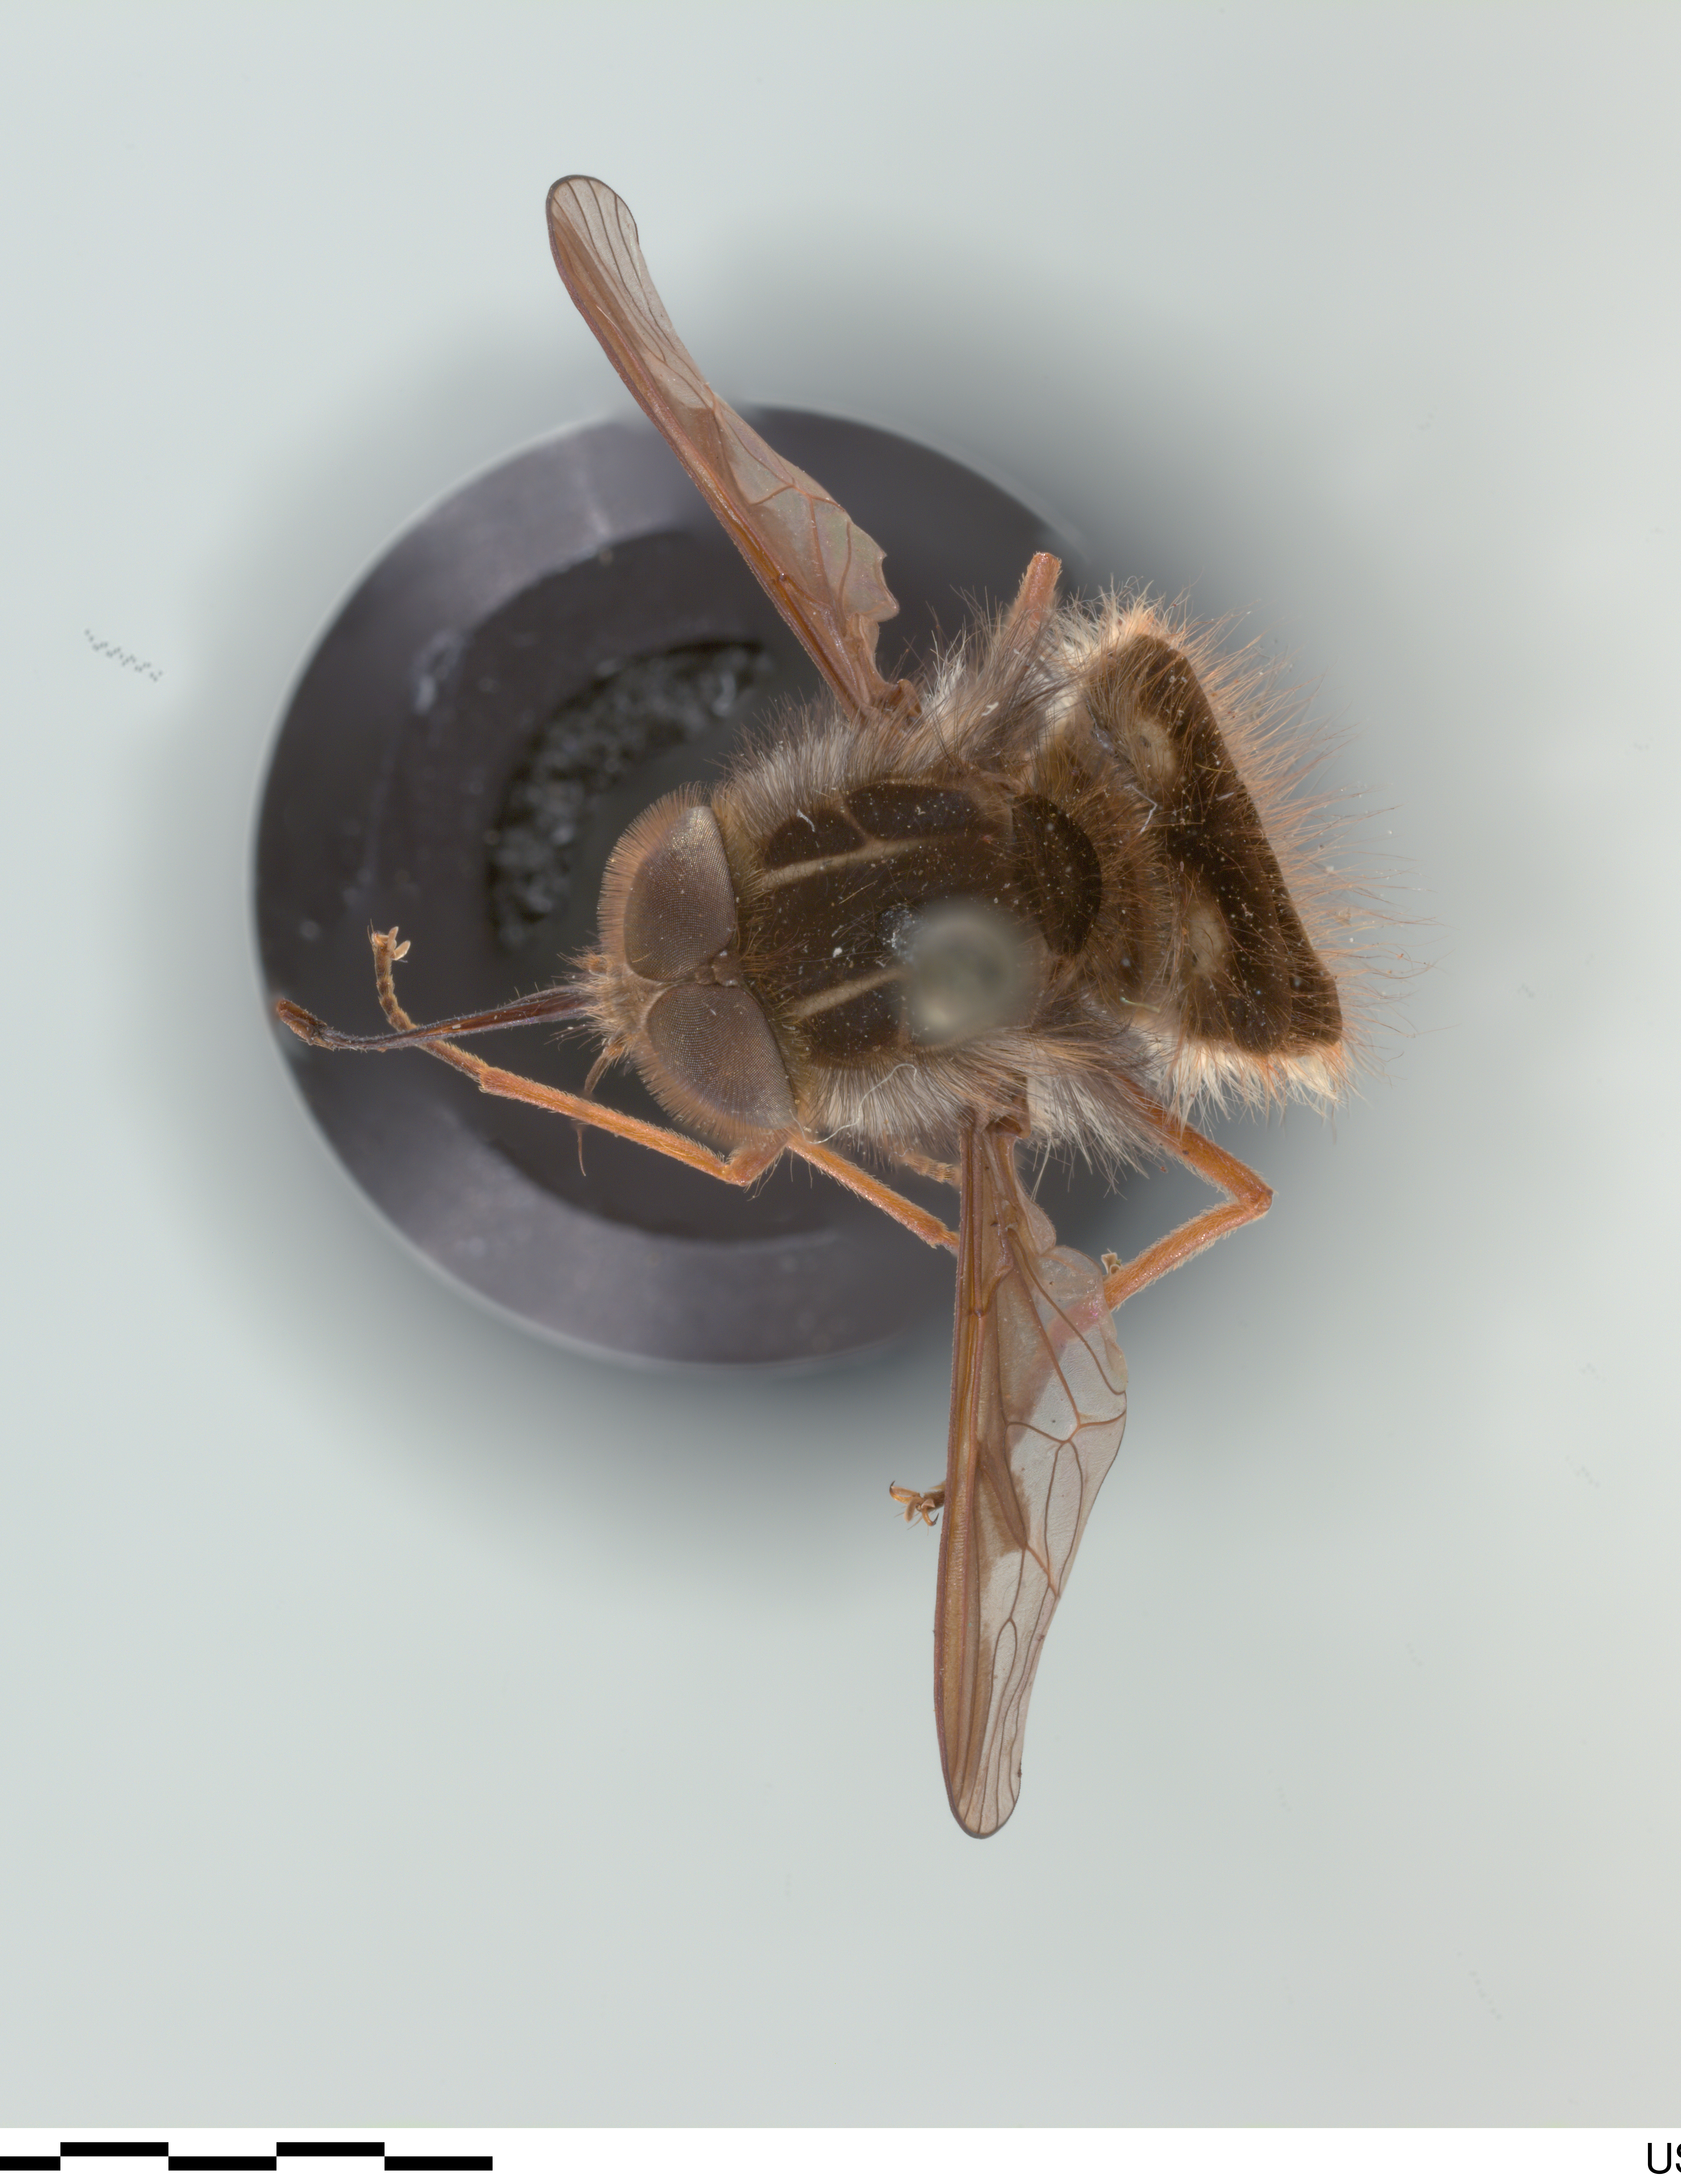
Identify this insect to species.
Trichophthalma sexmaculata
